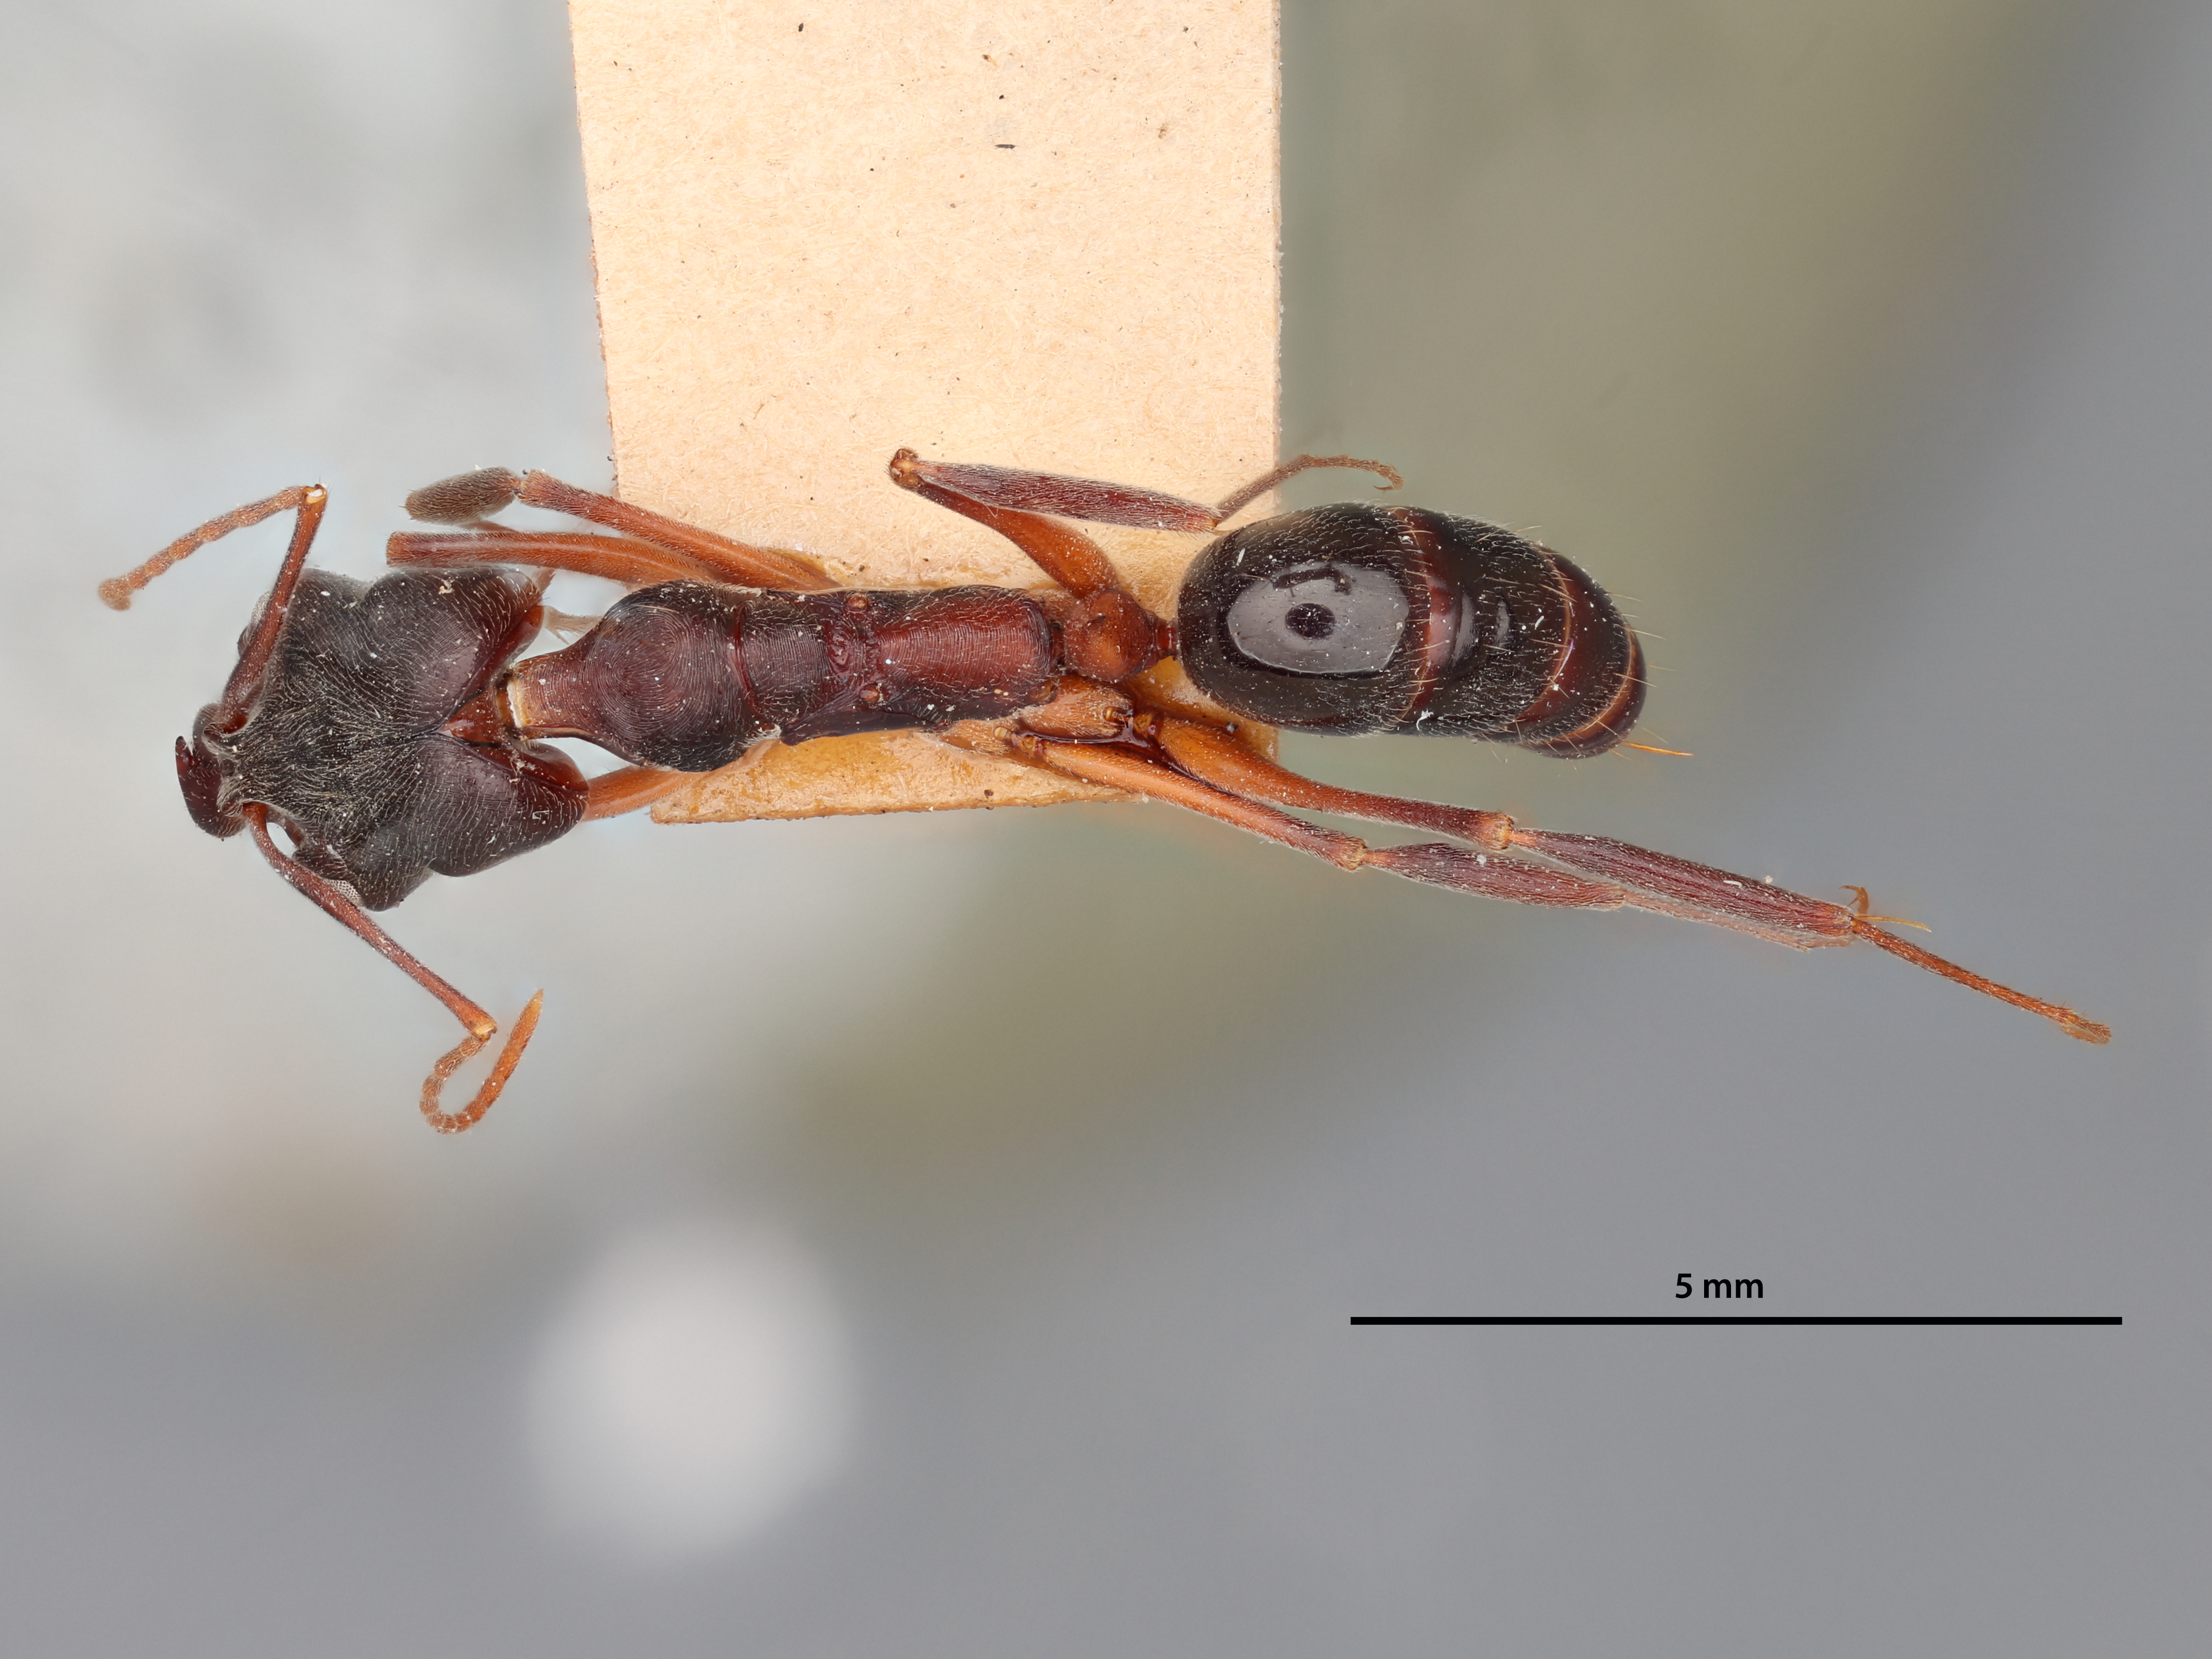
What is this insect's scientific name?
Odontomachus haematoda
